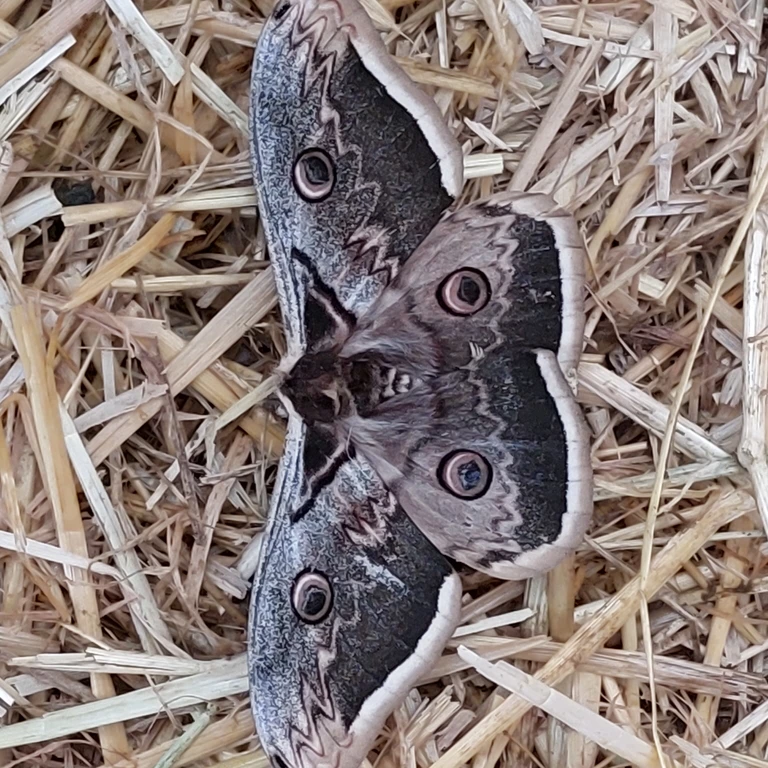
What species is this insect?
Saturnia pyri
